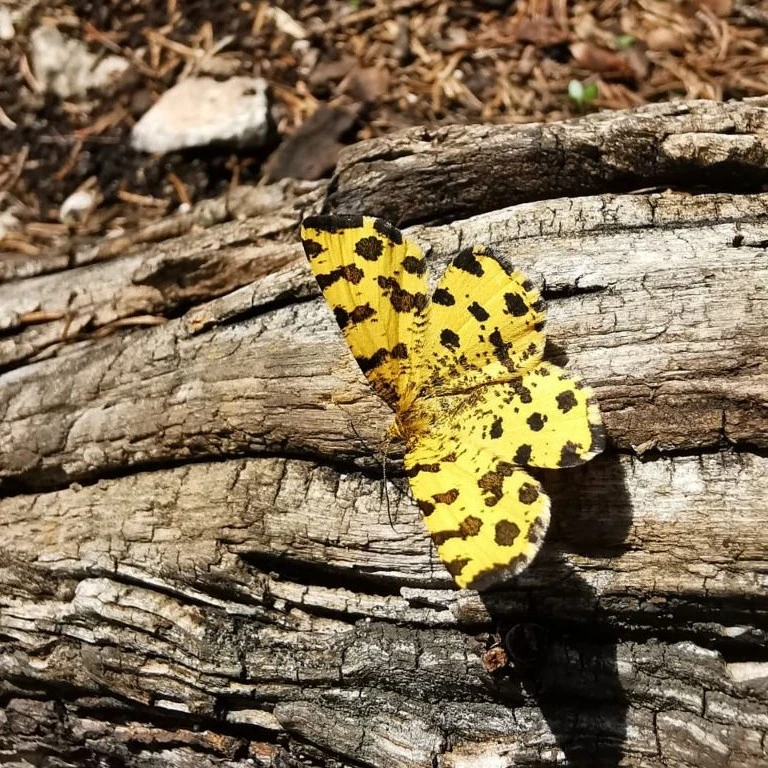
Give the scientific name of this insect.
Pseudopanthera macularia
